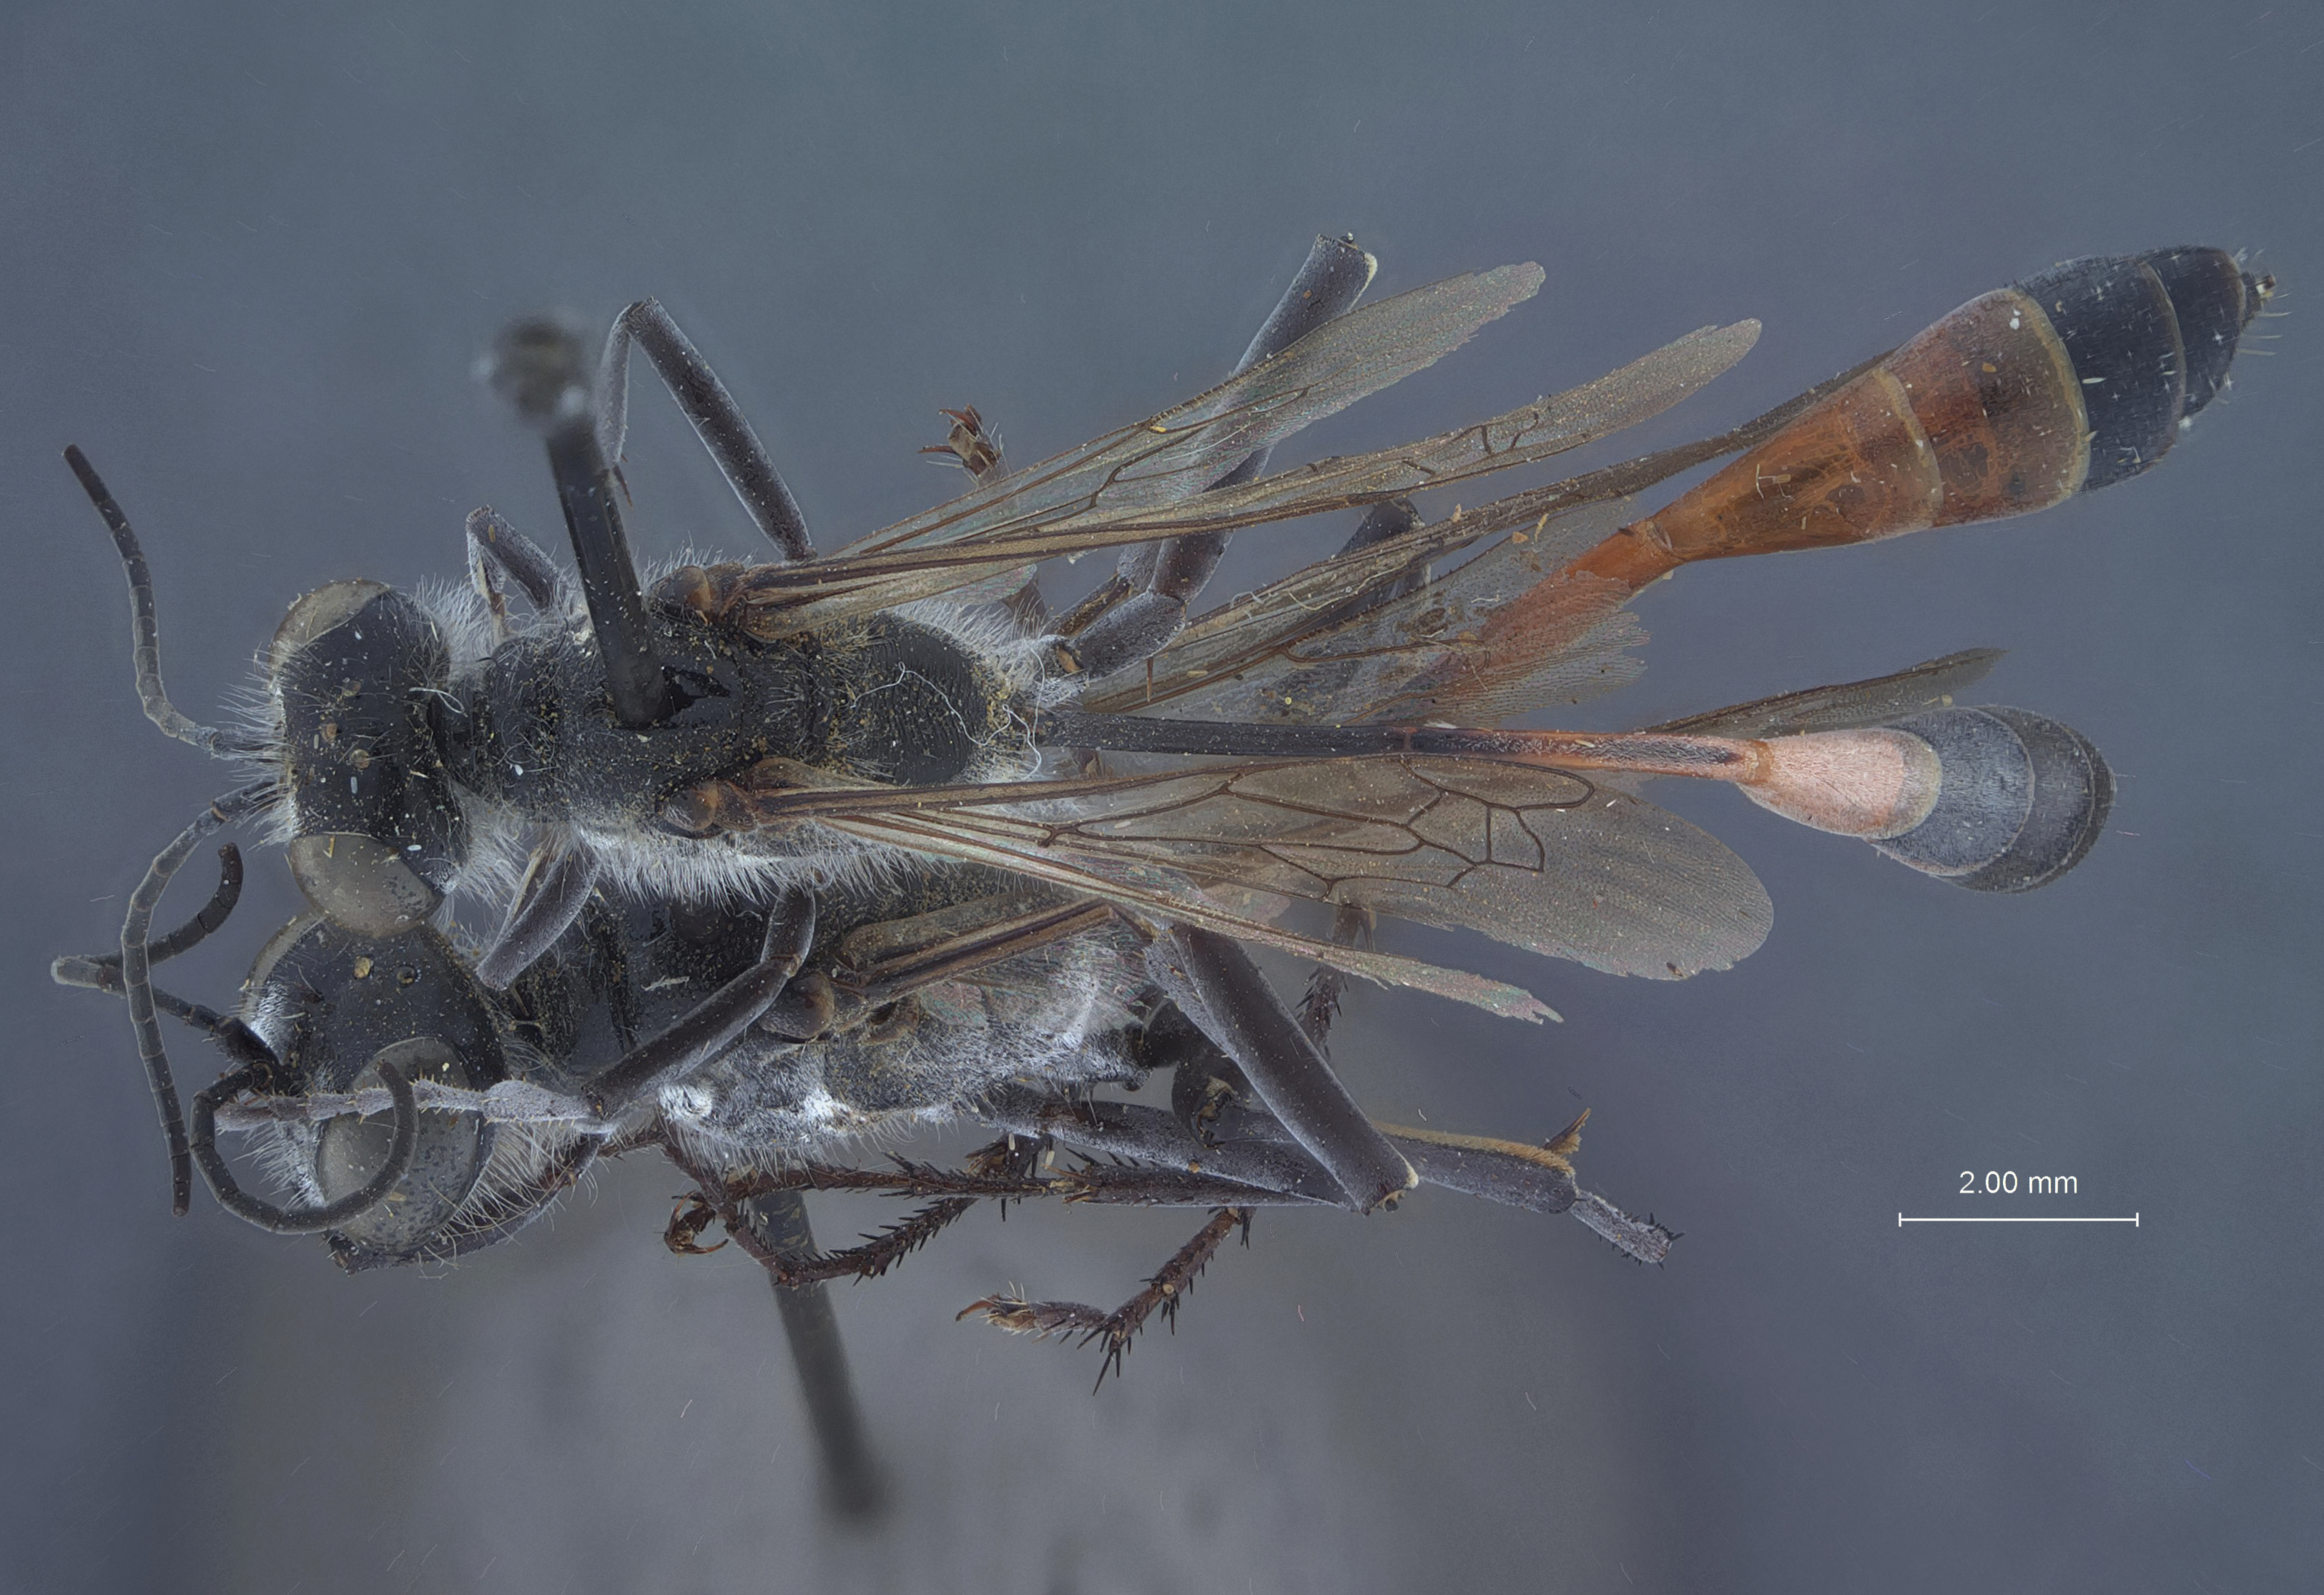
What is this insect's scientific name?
Sphex acculeatus
